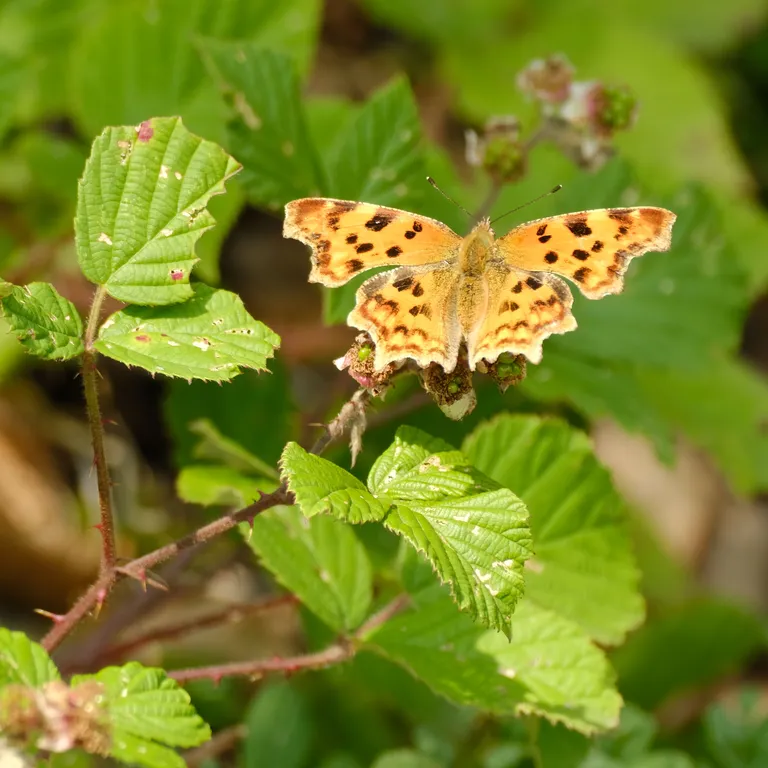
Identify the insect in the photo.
Polygonia c-album
